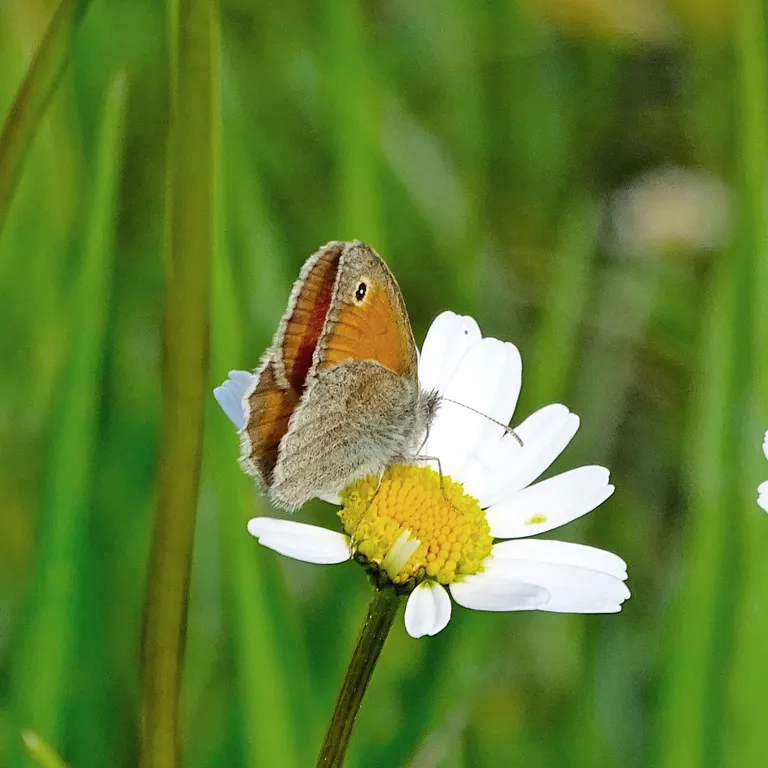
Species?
Coenonympha pamphilus
